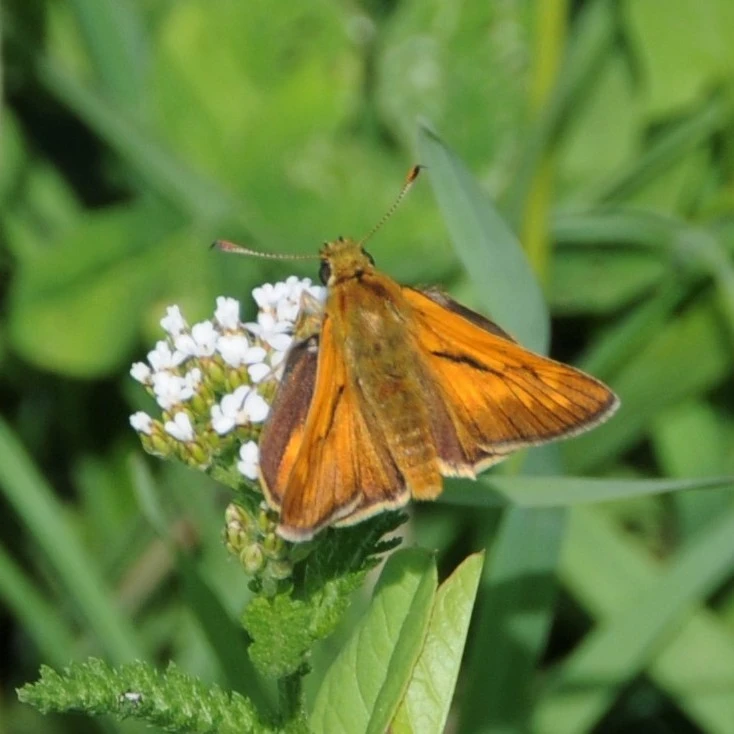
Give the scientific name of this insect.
Ochlodes sylvanus (also Ochlodes venata)
